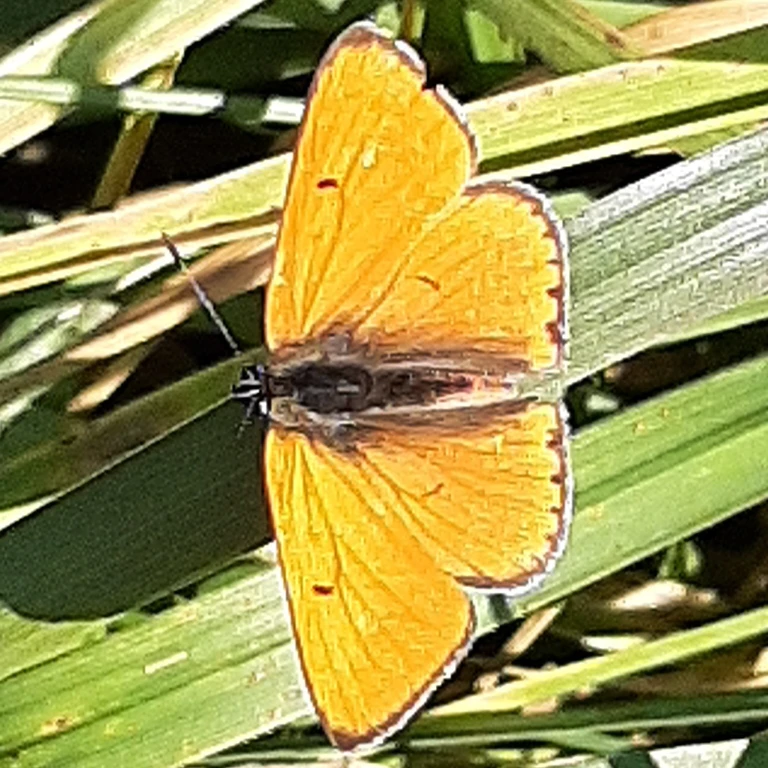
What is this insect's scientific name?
Lycaena dispar
